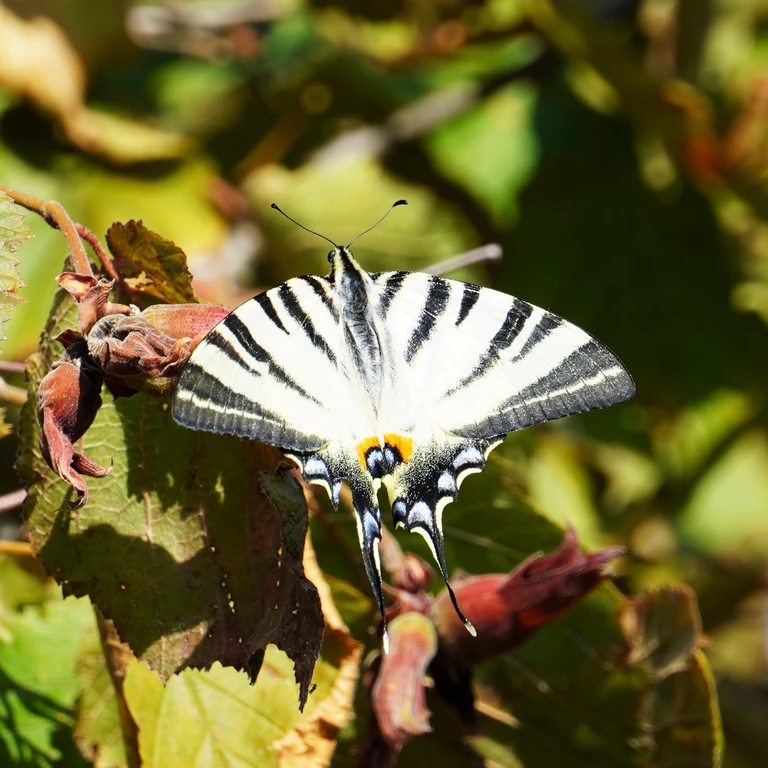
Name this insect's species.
Iphiclides podalirius
